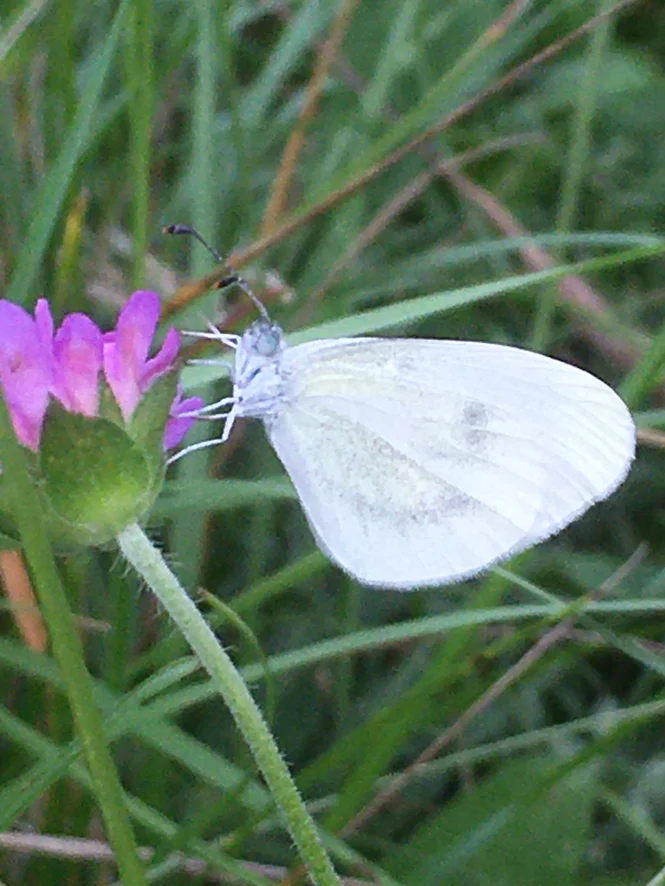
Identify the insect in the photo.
Leptidea sinapis/juvernica
